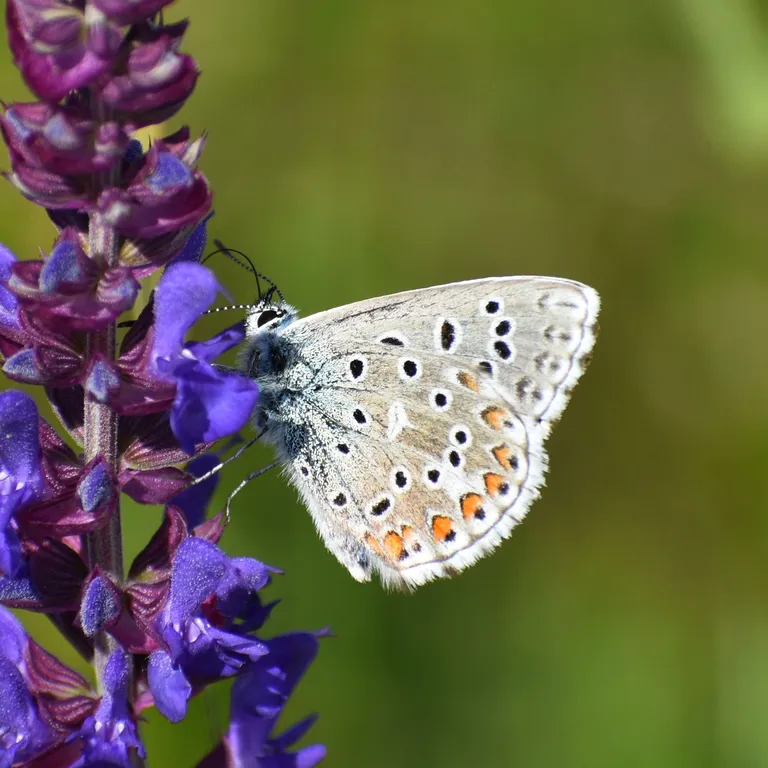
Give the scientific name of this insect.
Lysandra bellargus
